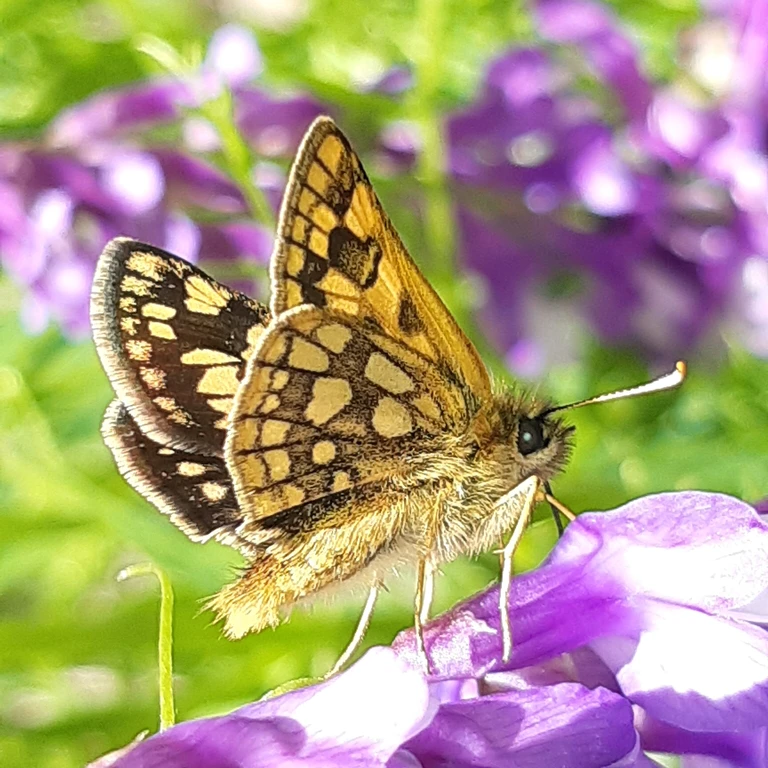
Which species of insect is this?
Carterocephalus palaemon
